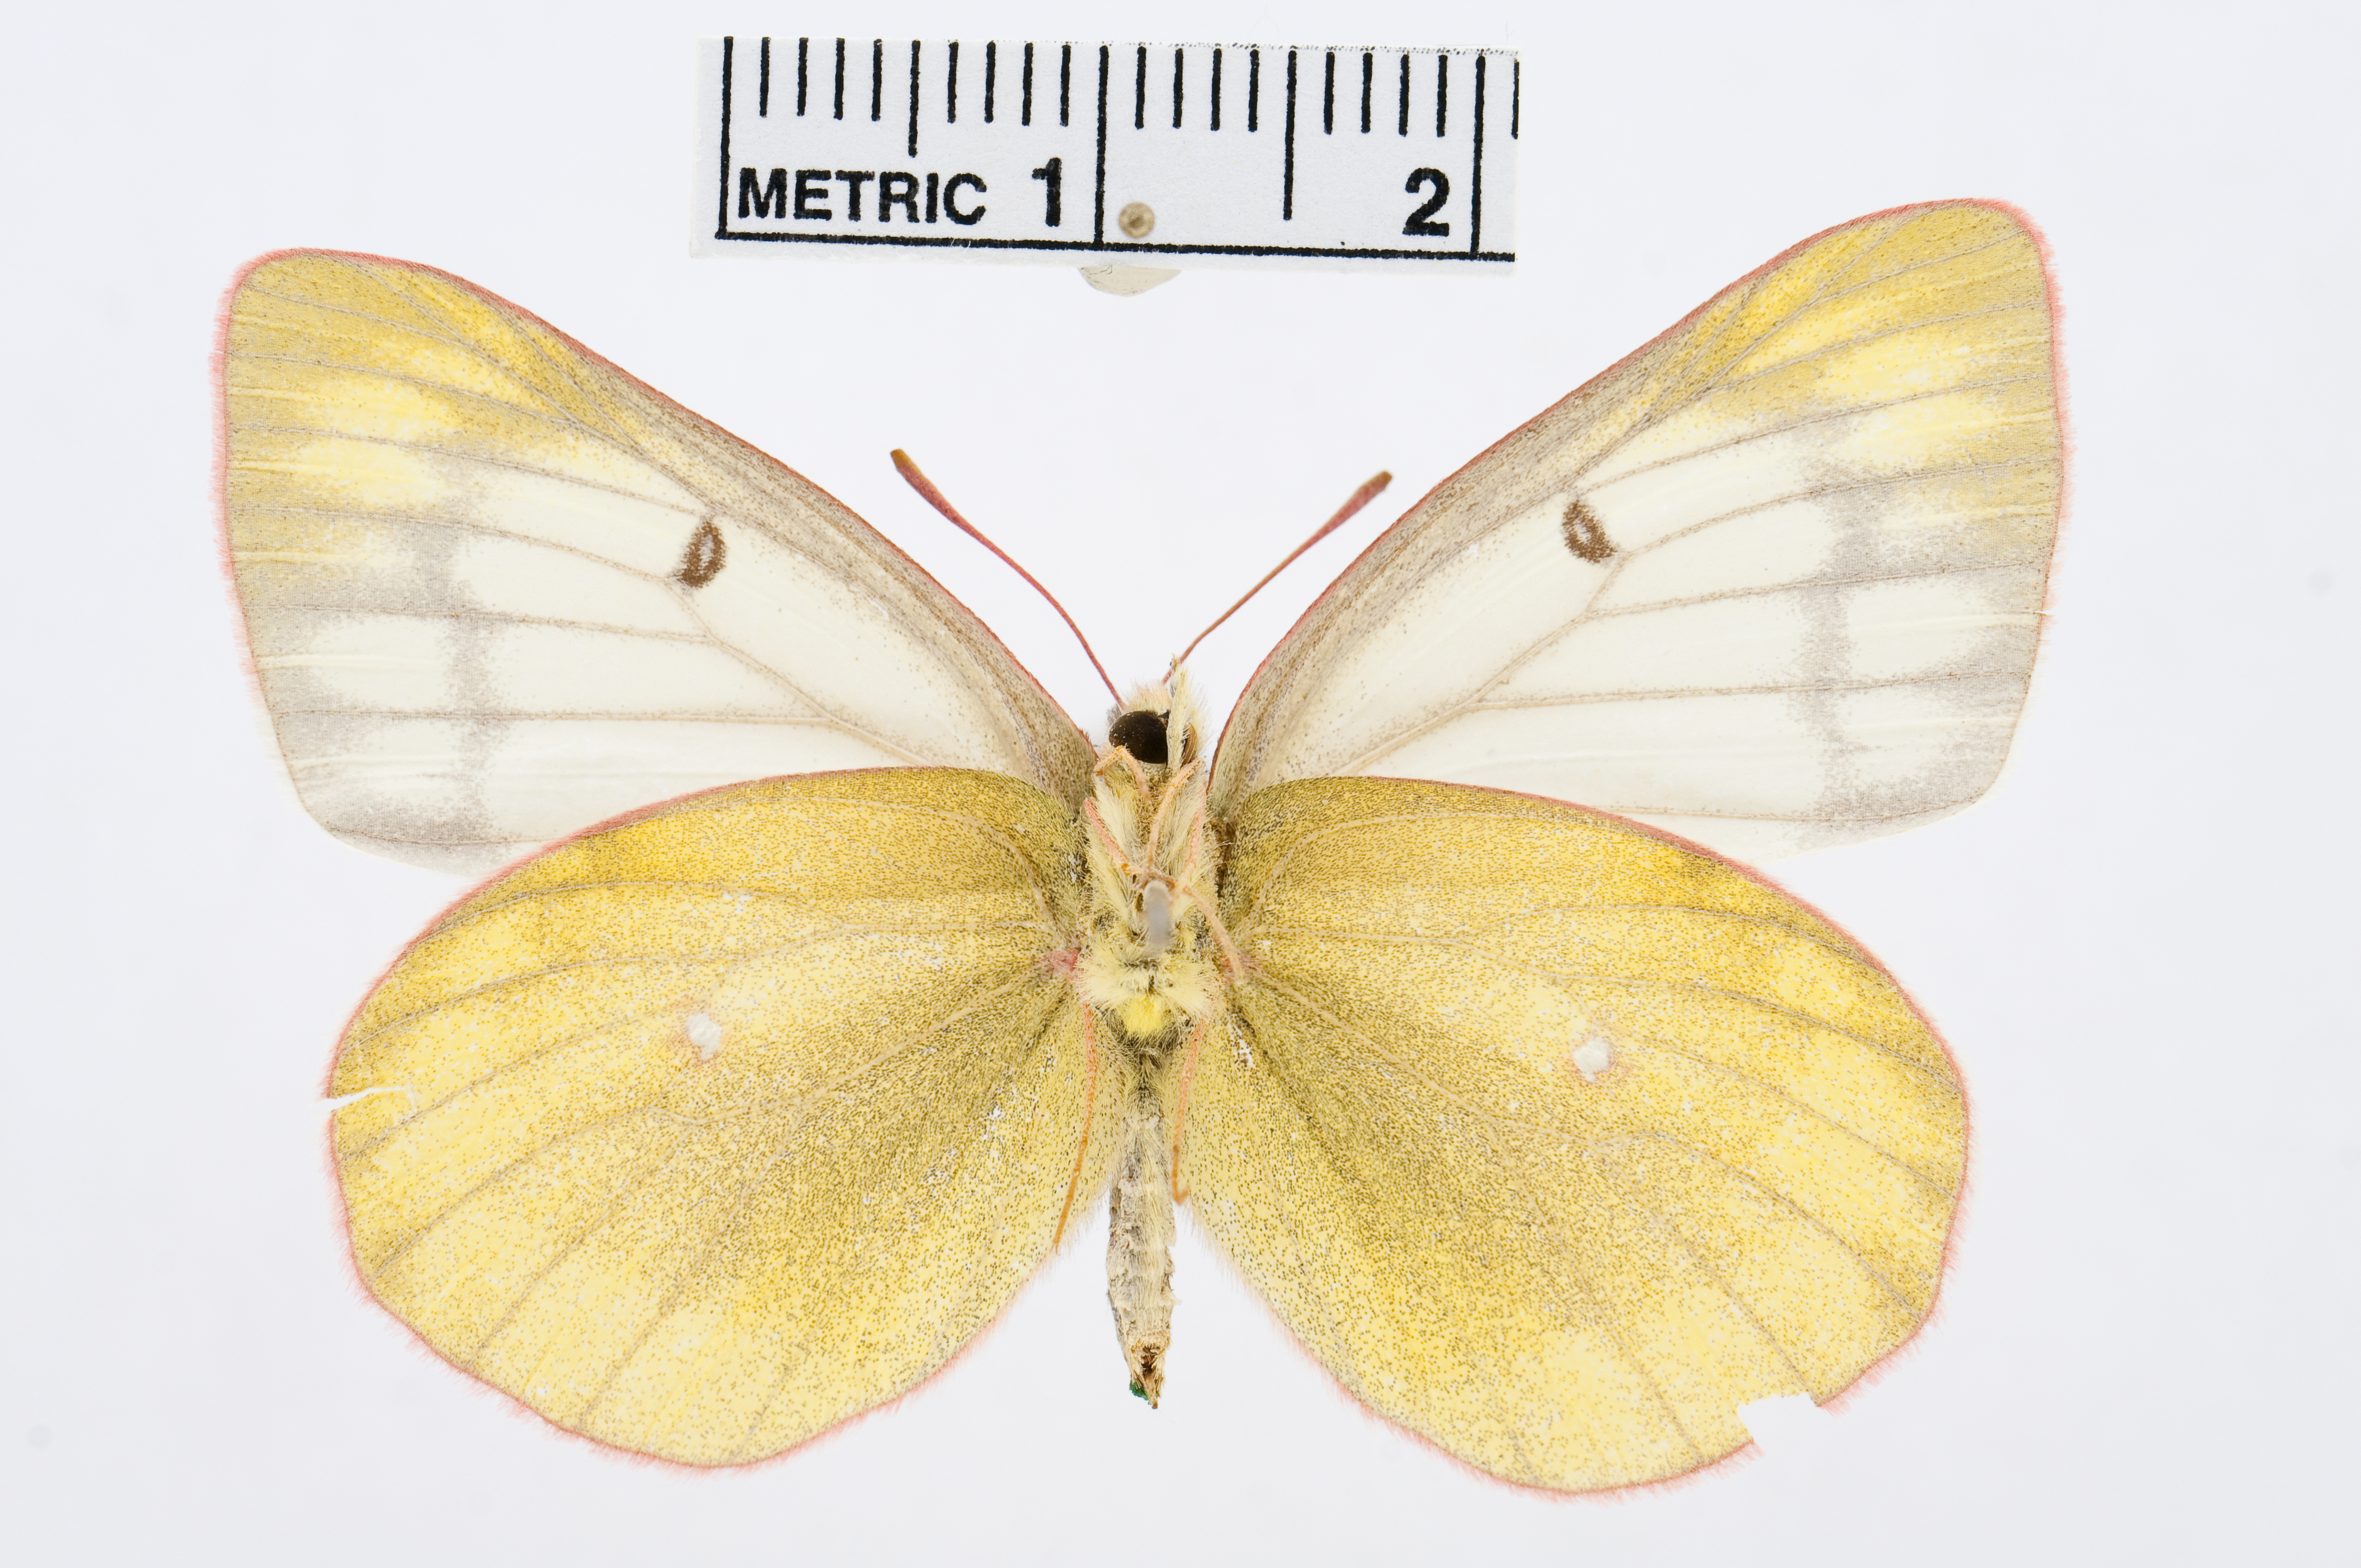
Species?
Colias cocandica
